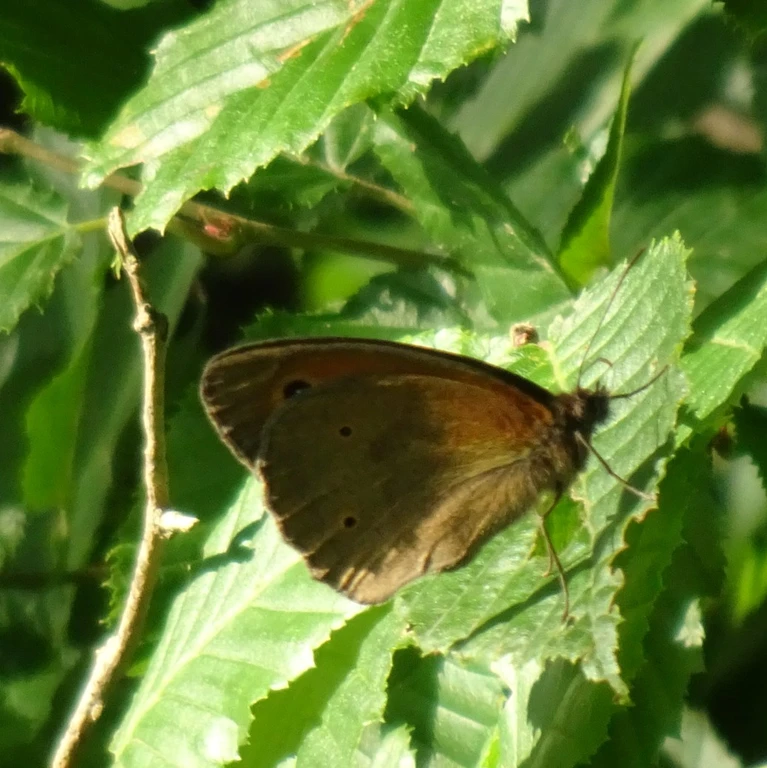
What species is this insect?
Maniola jurtina
